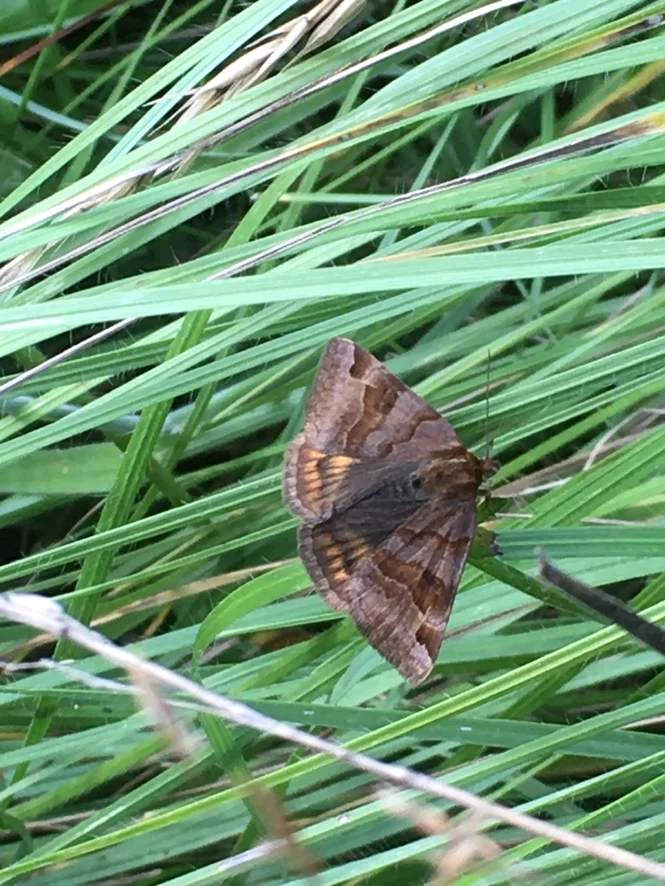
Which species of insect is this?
Euclidia glyphica
